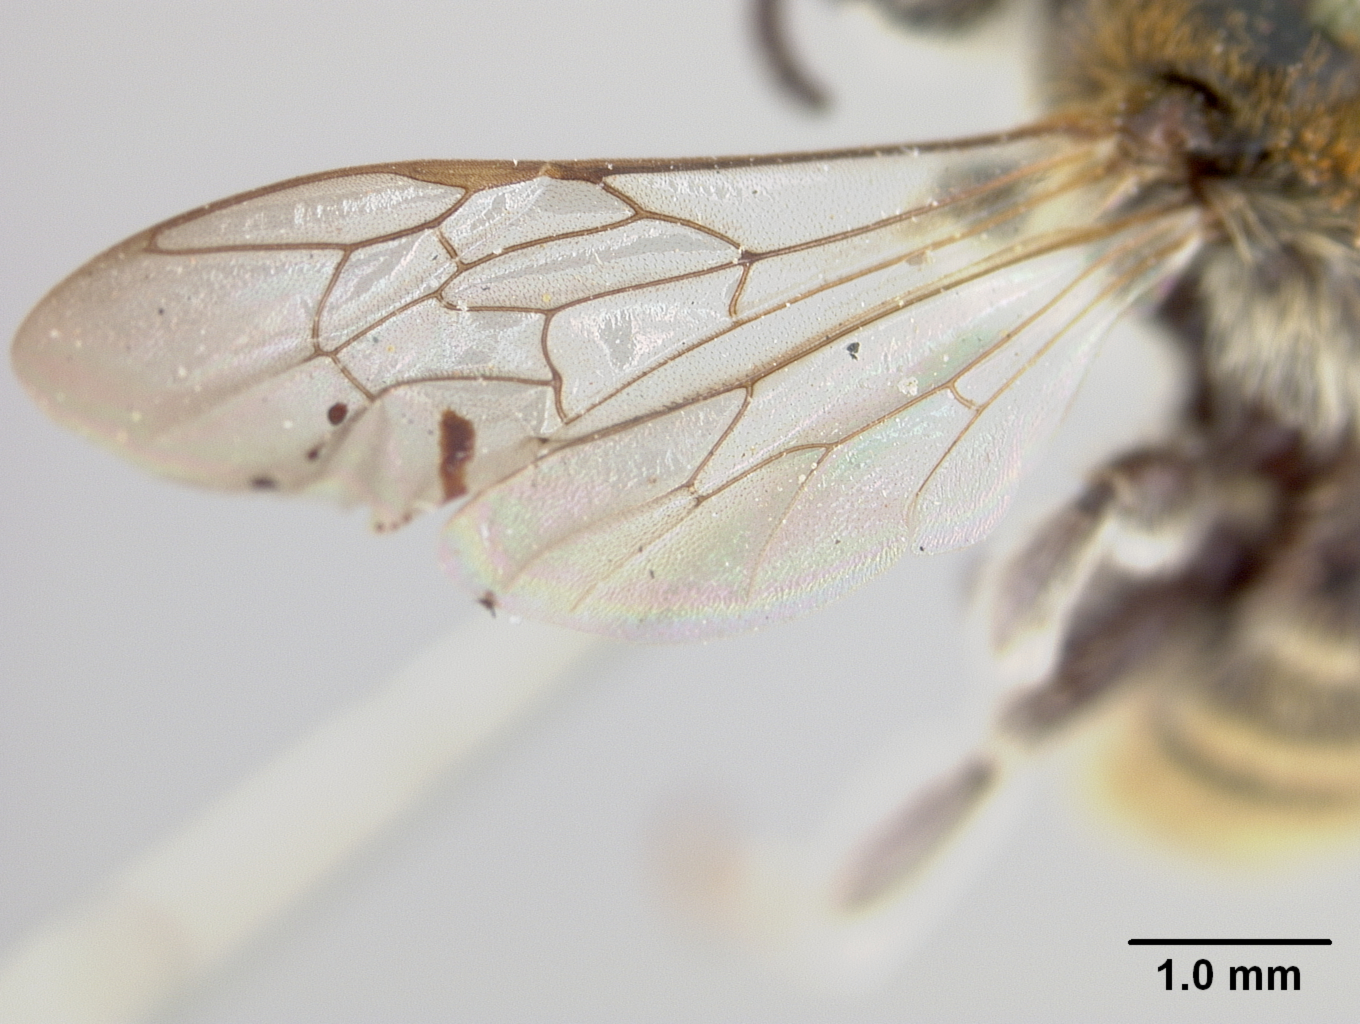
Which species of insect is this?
Pasiphae chrysostoma
